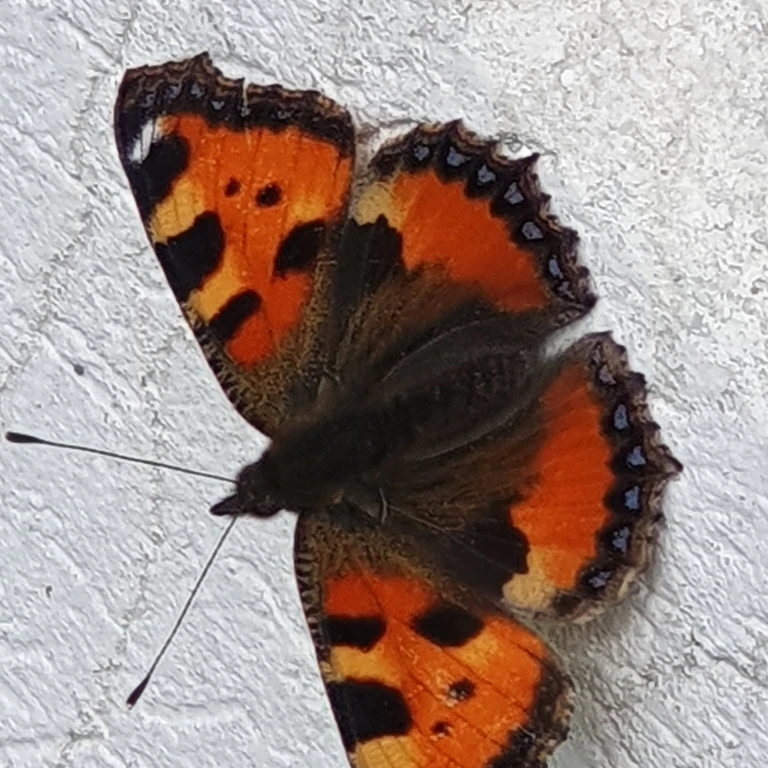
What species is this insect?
Aglais urticae
